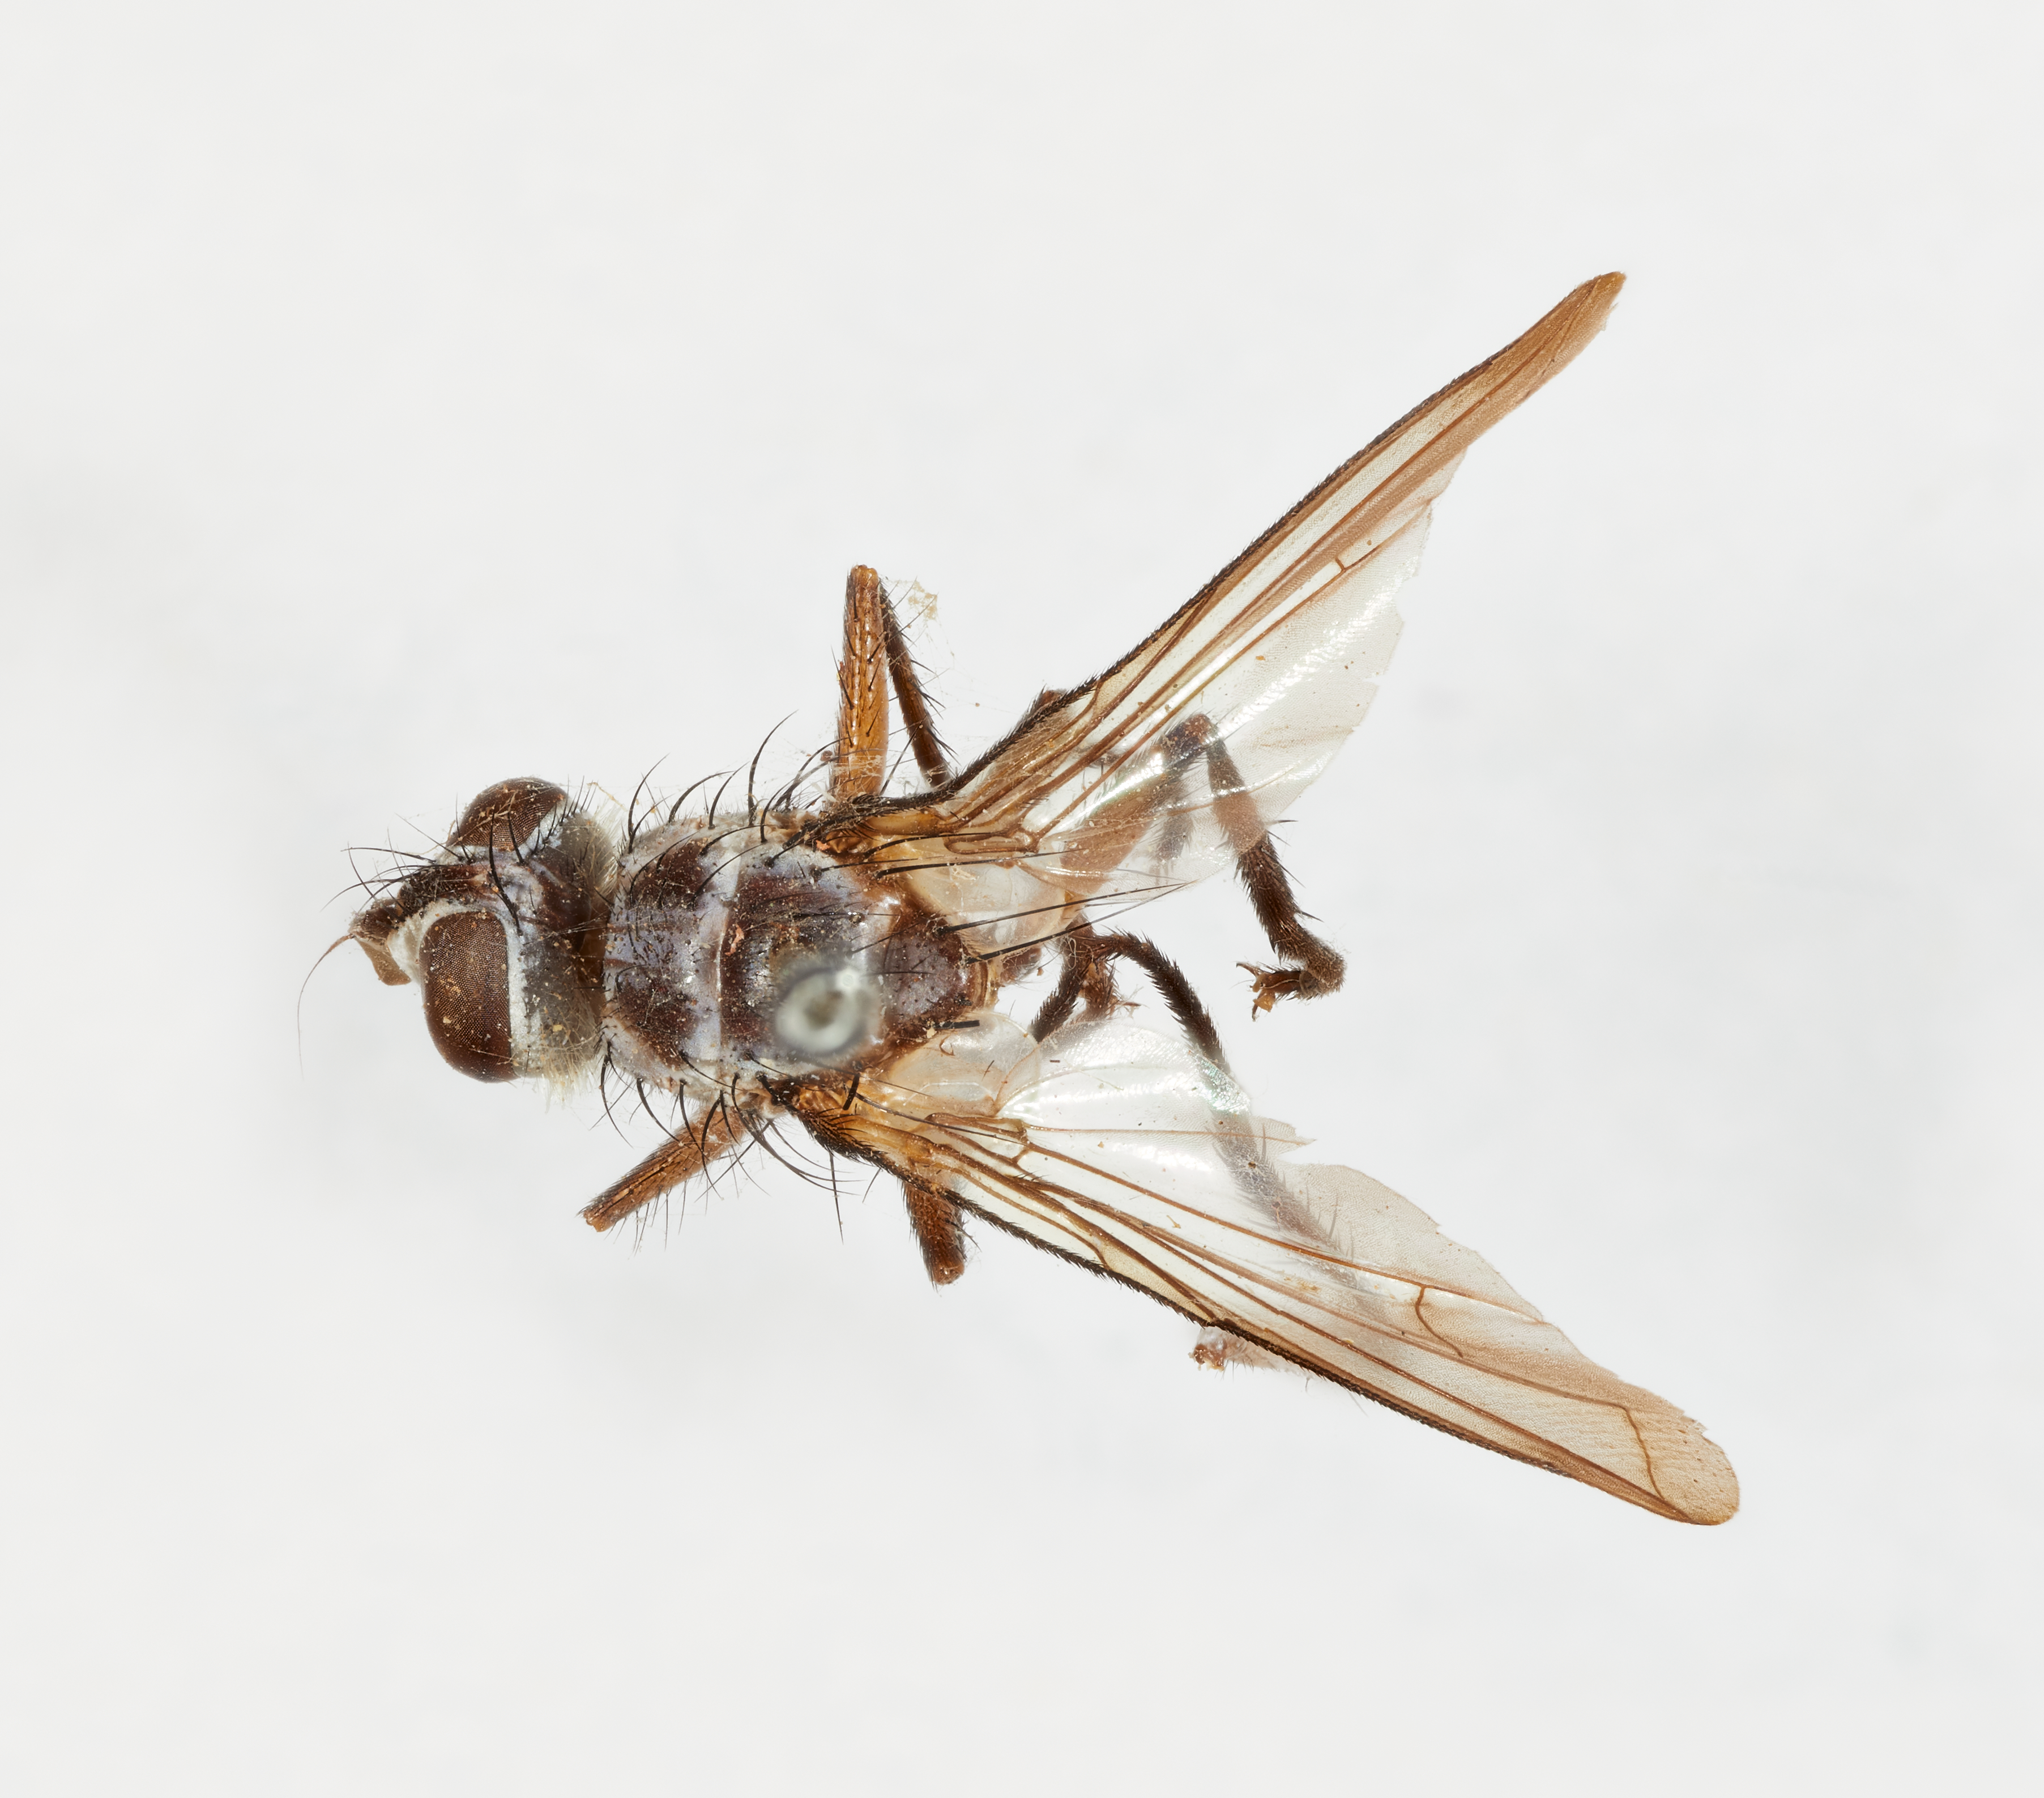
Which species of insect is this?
Zambesa makilingensis
